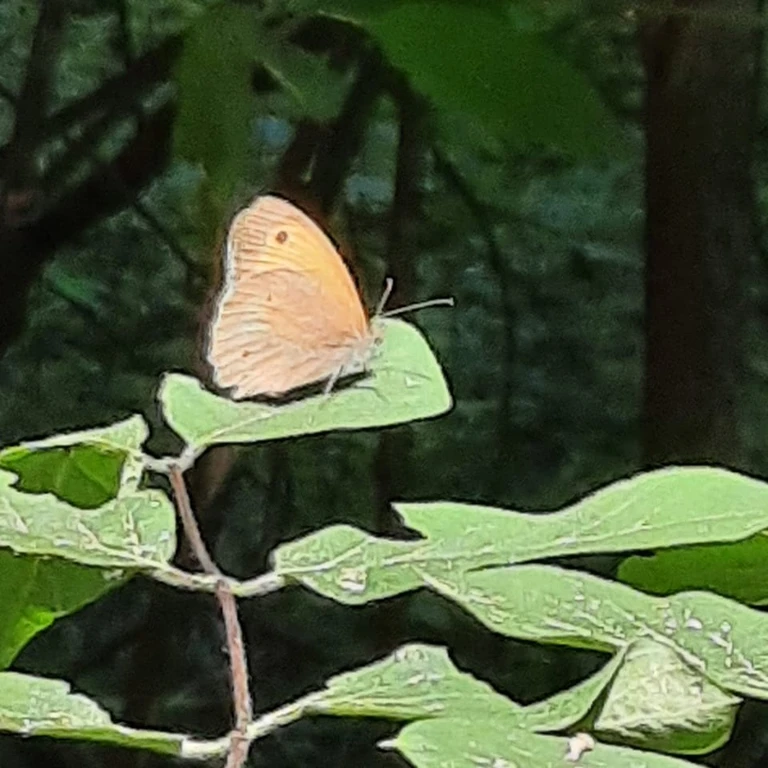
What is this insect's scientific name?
Maniola jurtina
